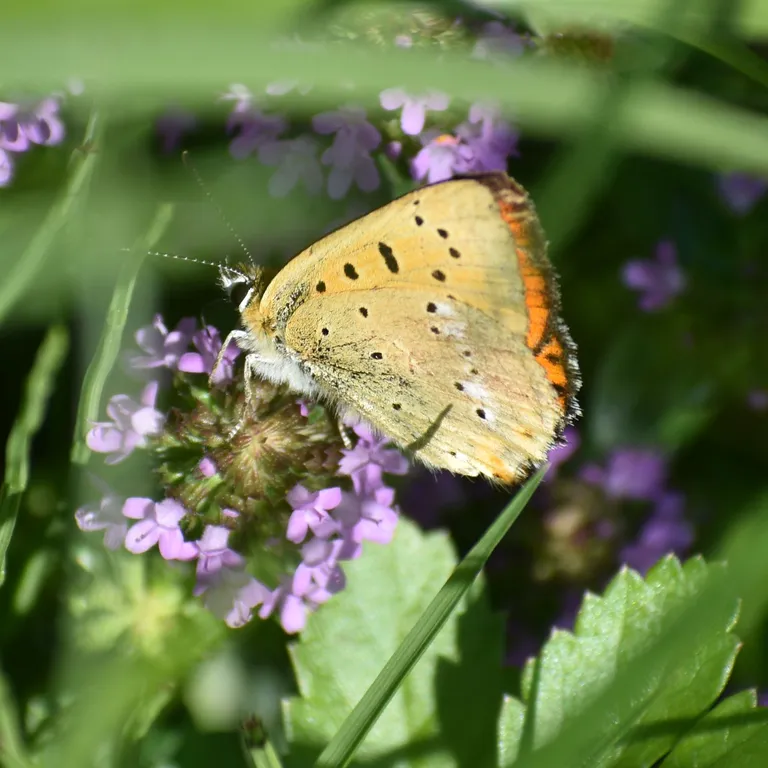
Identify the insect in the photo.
Lycaena virgaureae
